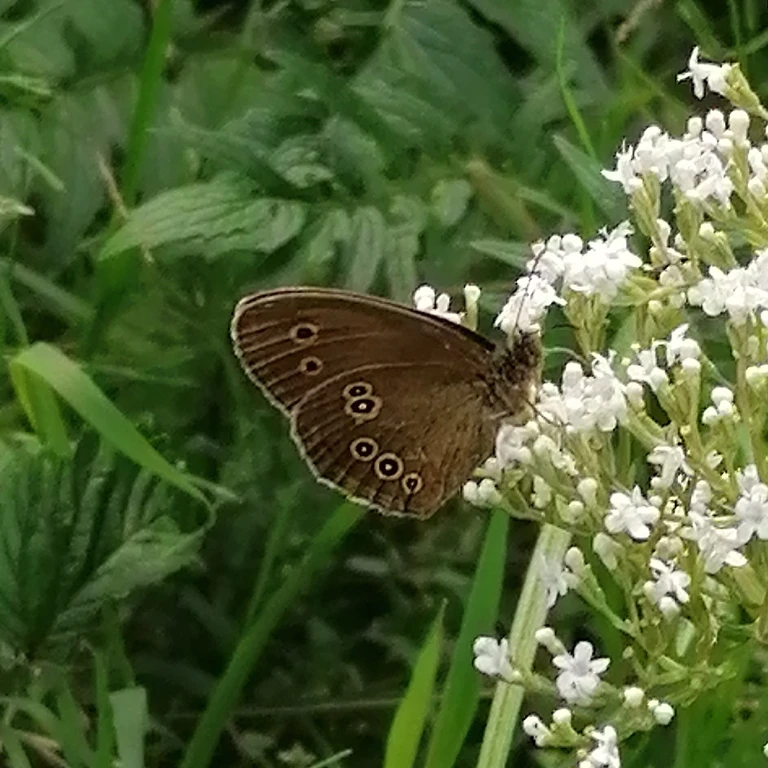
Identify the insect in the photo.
Aphantopus hyperantus
